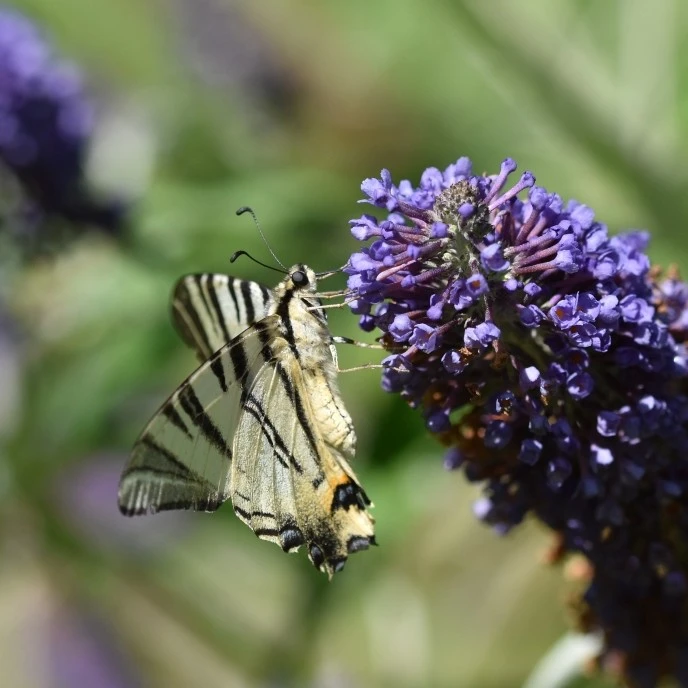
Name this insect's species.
Iphiclides podalirius
